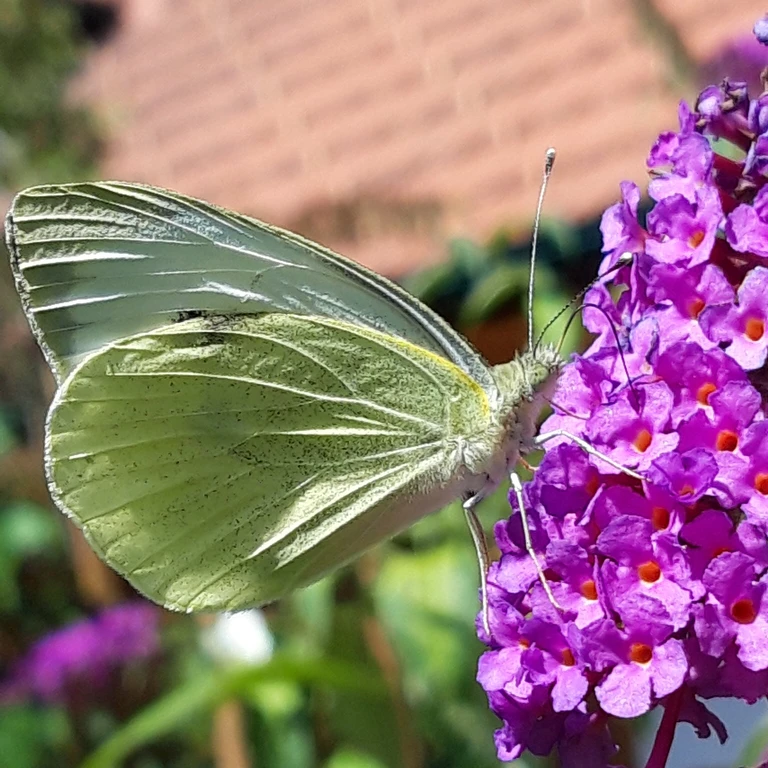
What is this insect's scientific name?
Pieris brassicae
